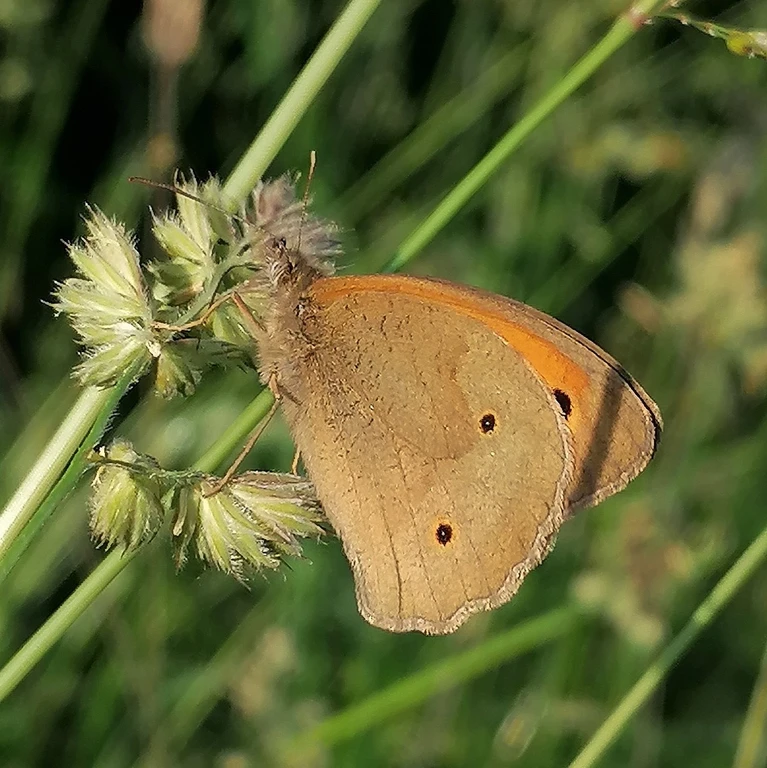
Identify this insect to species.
Maniola jurtina
